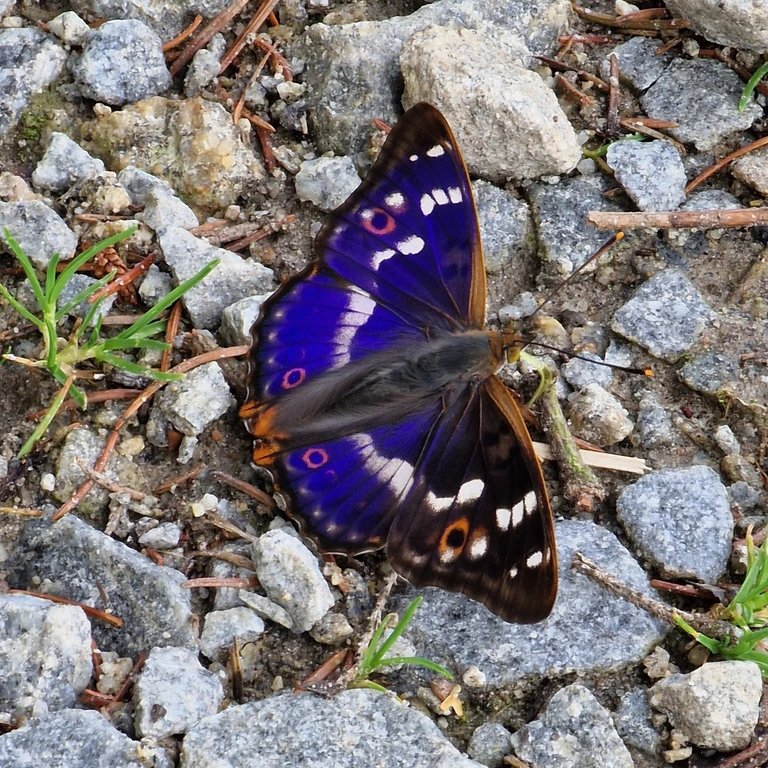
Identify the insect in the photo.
Apatura ilia
